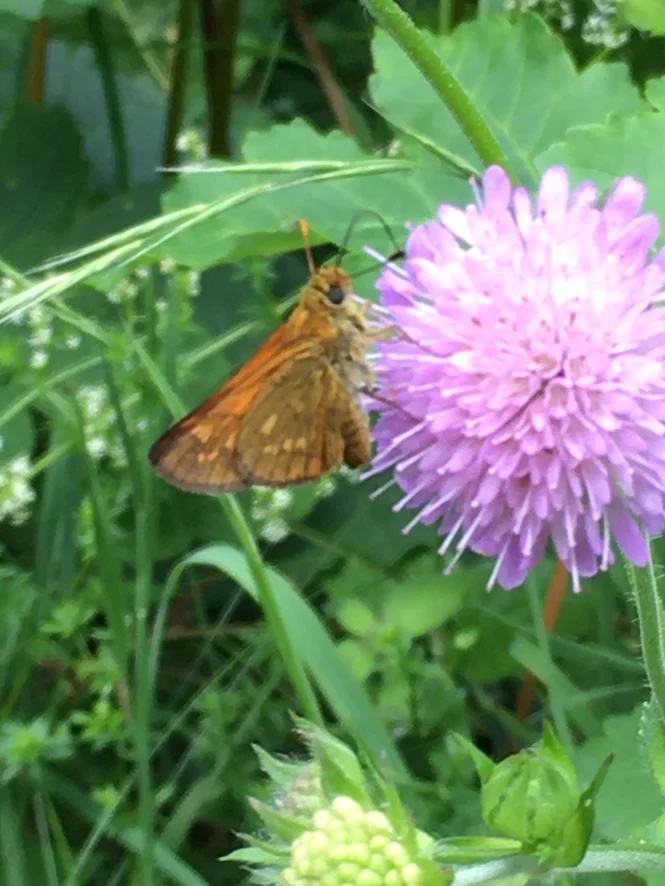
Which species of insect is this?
Ochlodes sylvanus (also Ochlodes venata)
